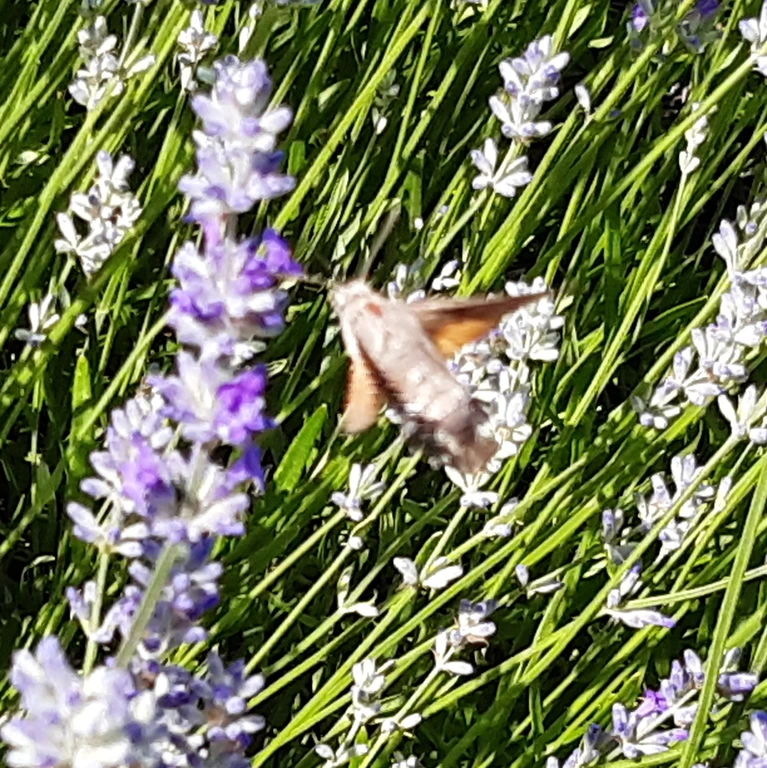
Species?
Macroglossum stellatarum
